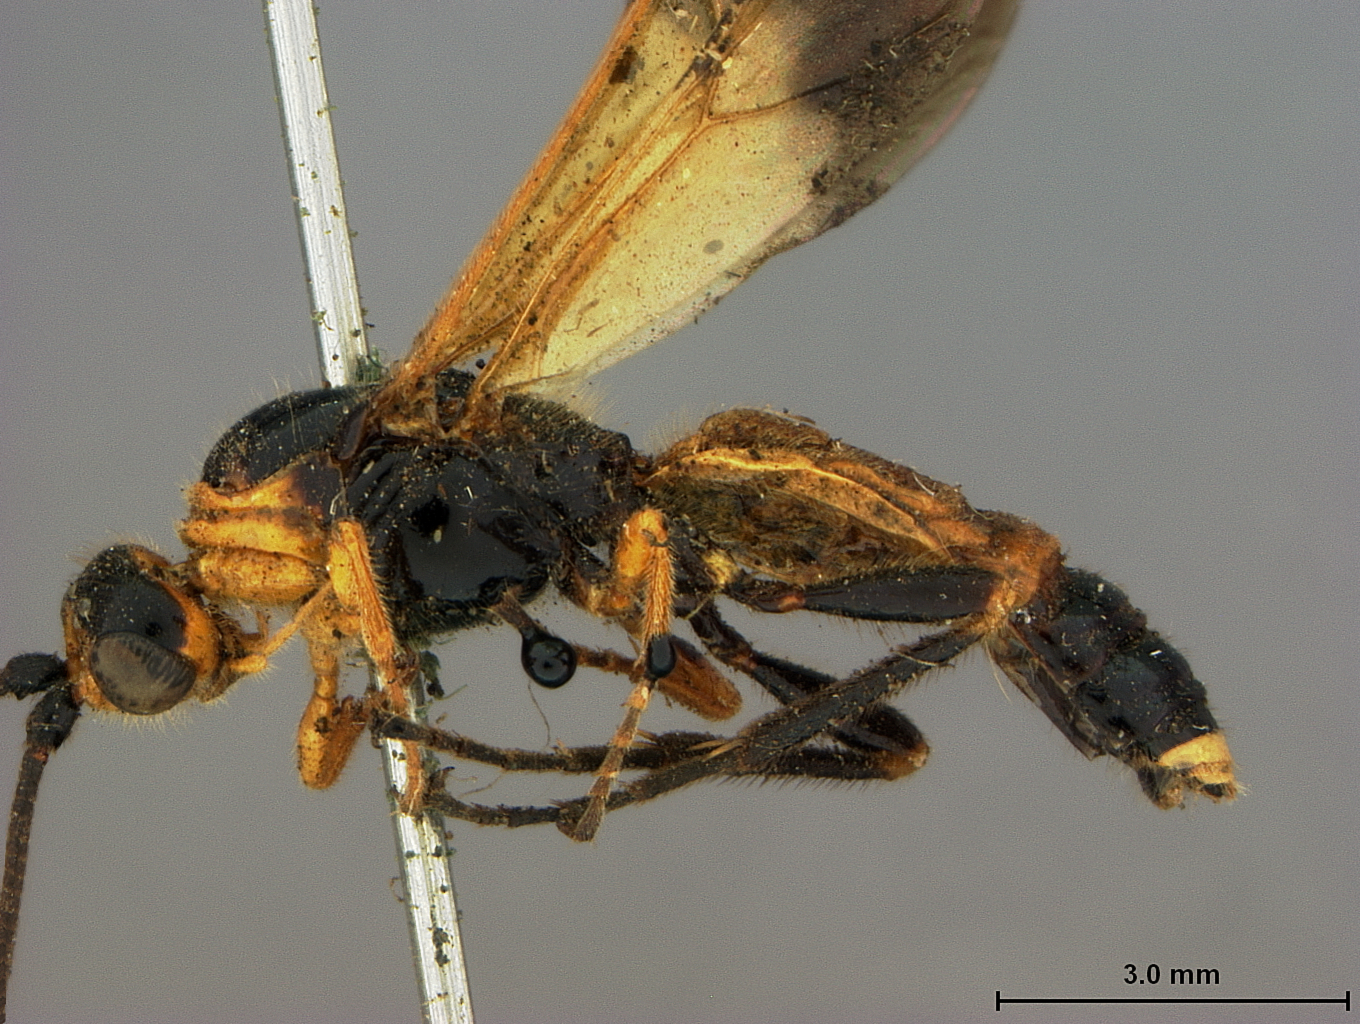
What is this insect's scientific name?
Iphiaulax australiensis
